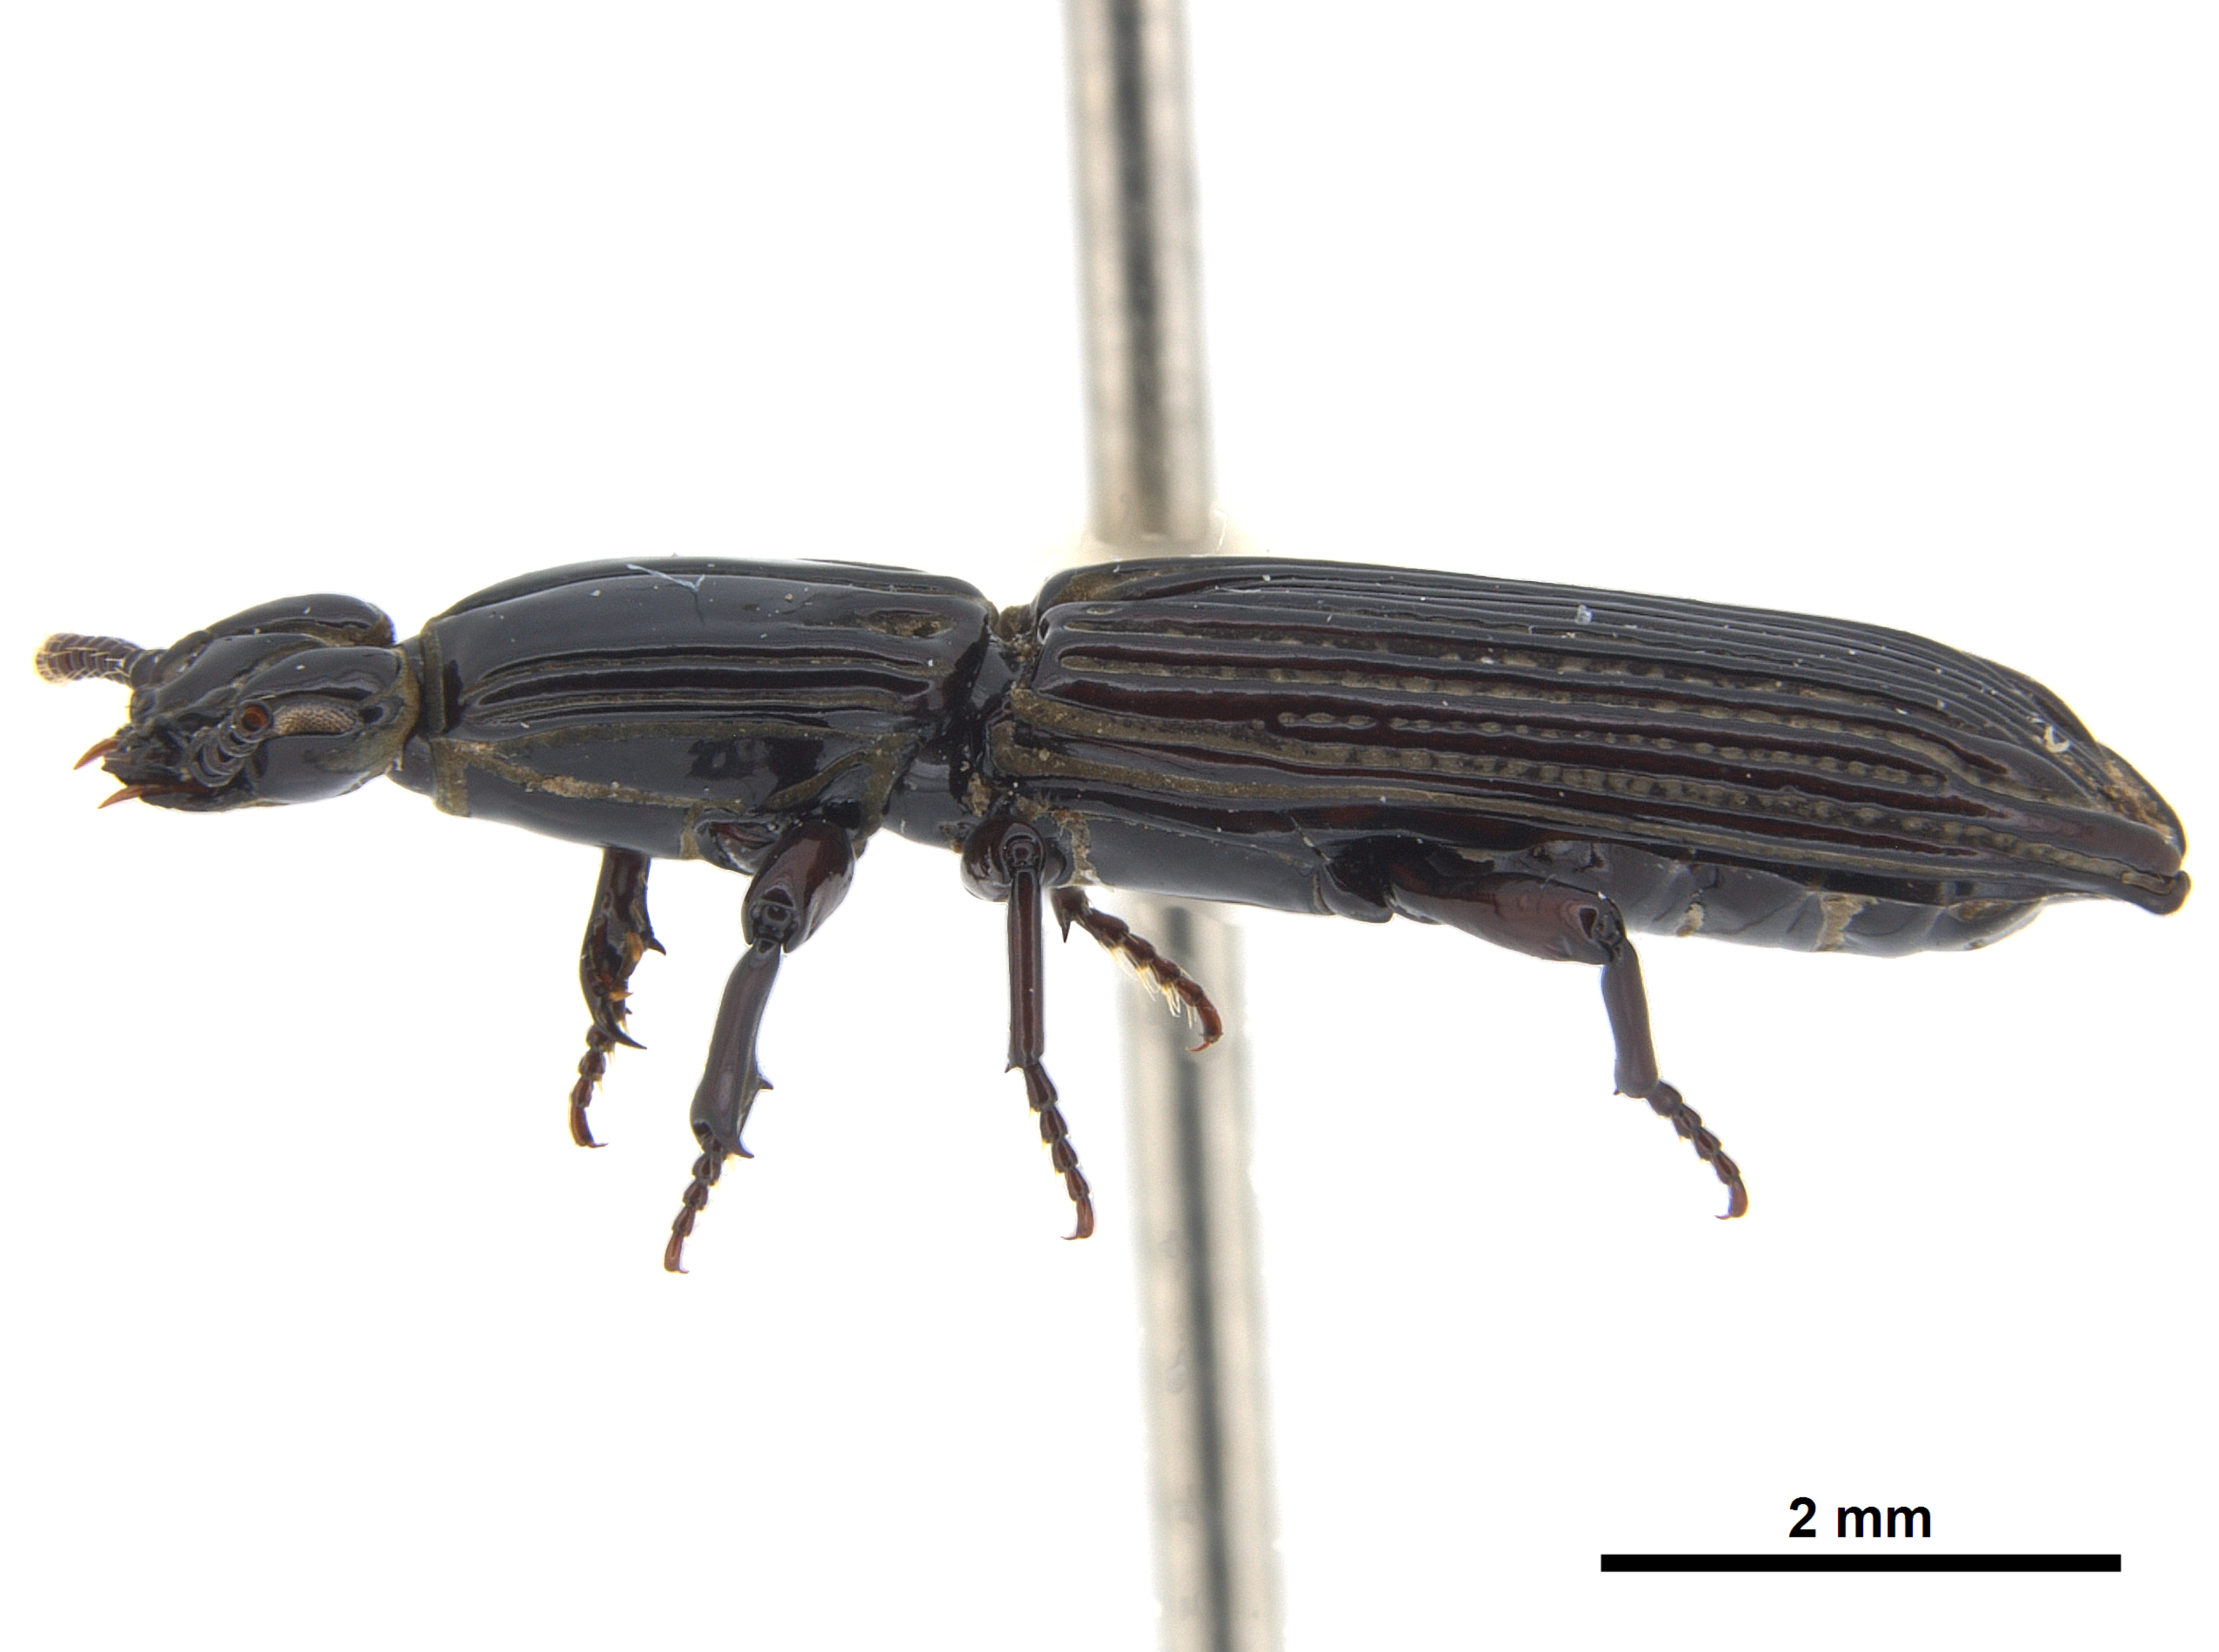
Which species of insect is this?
Omoglymmius americanus
